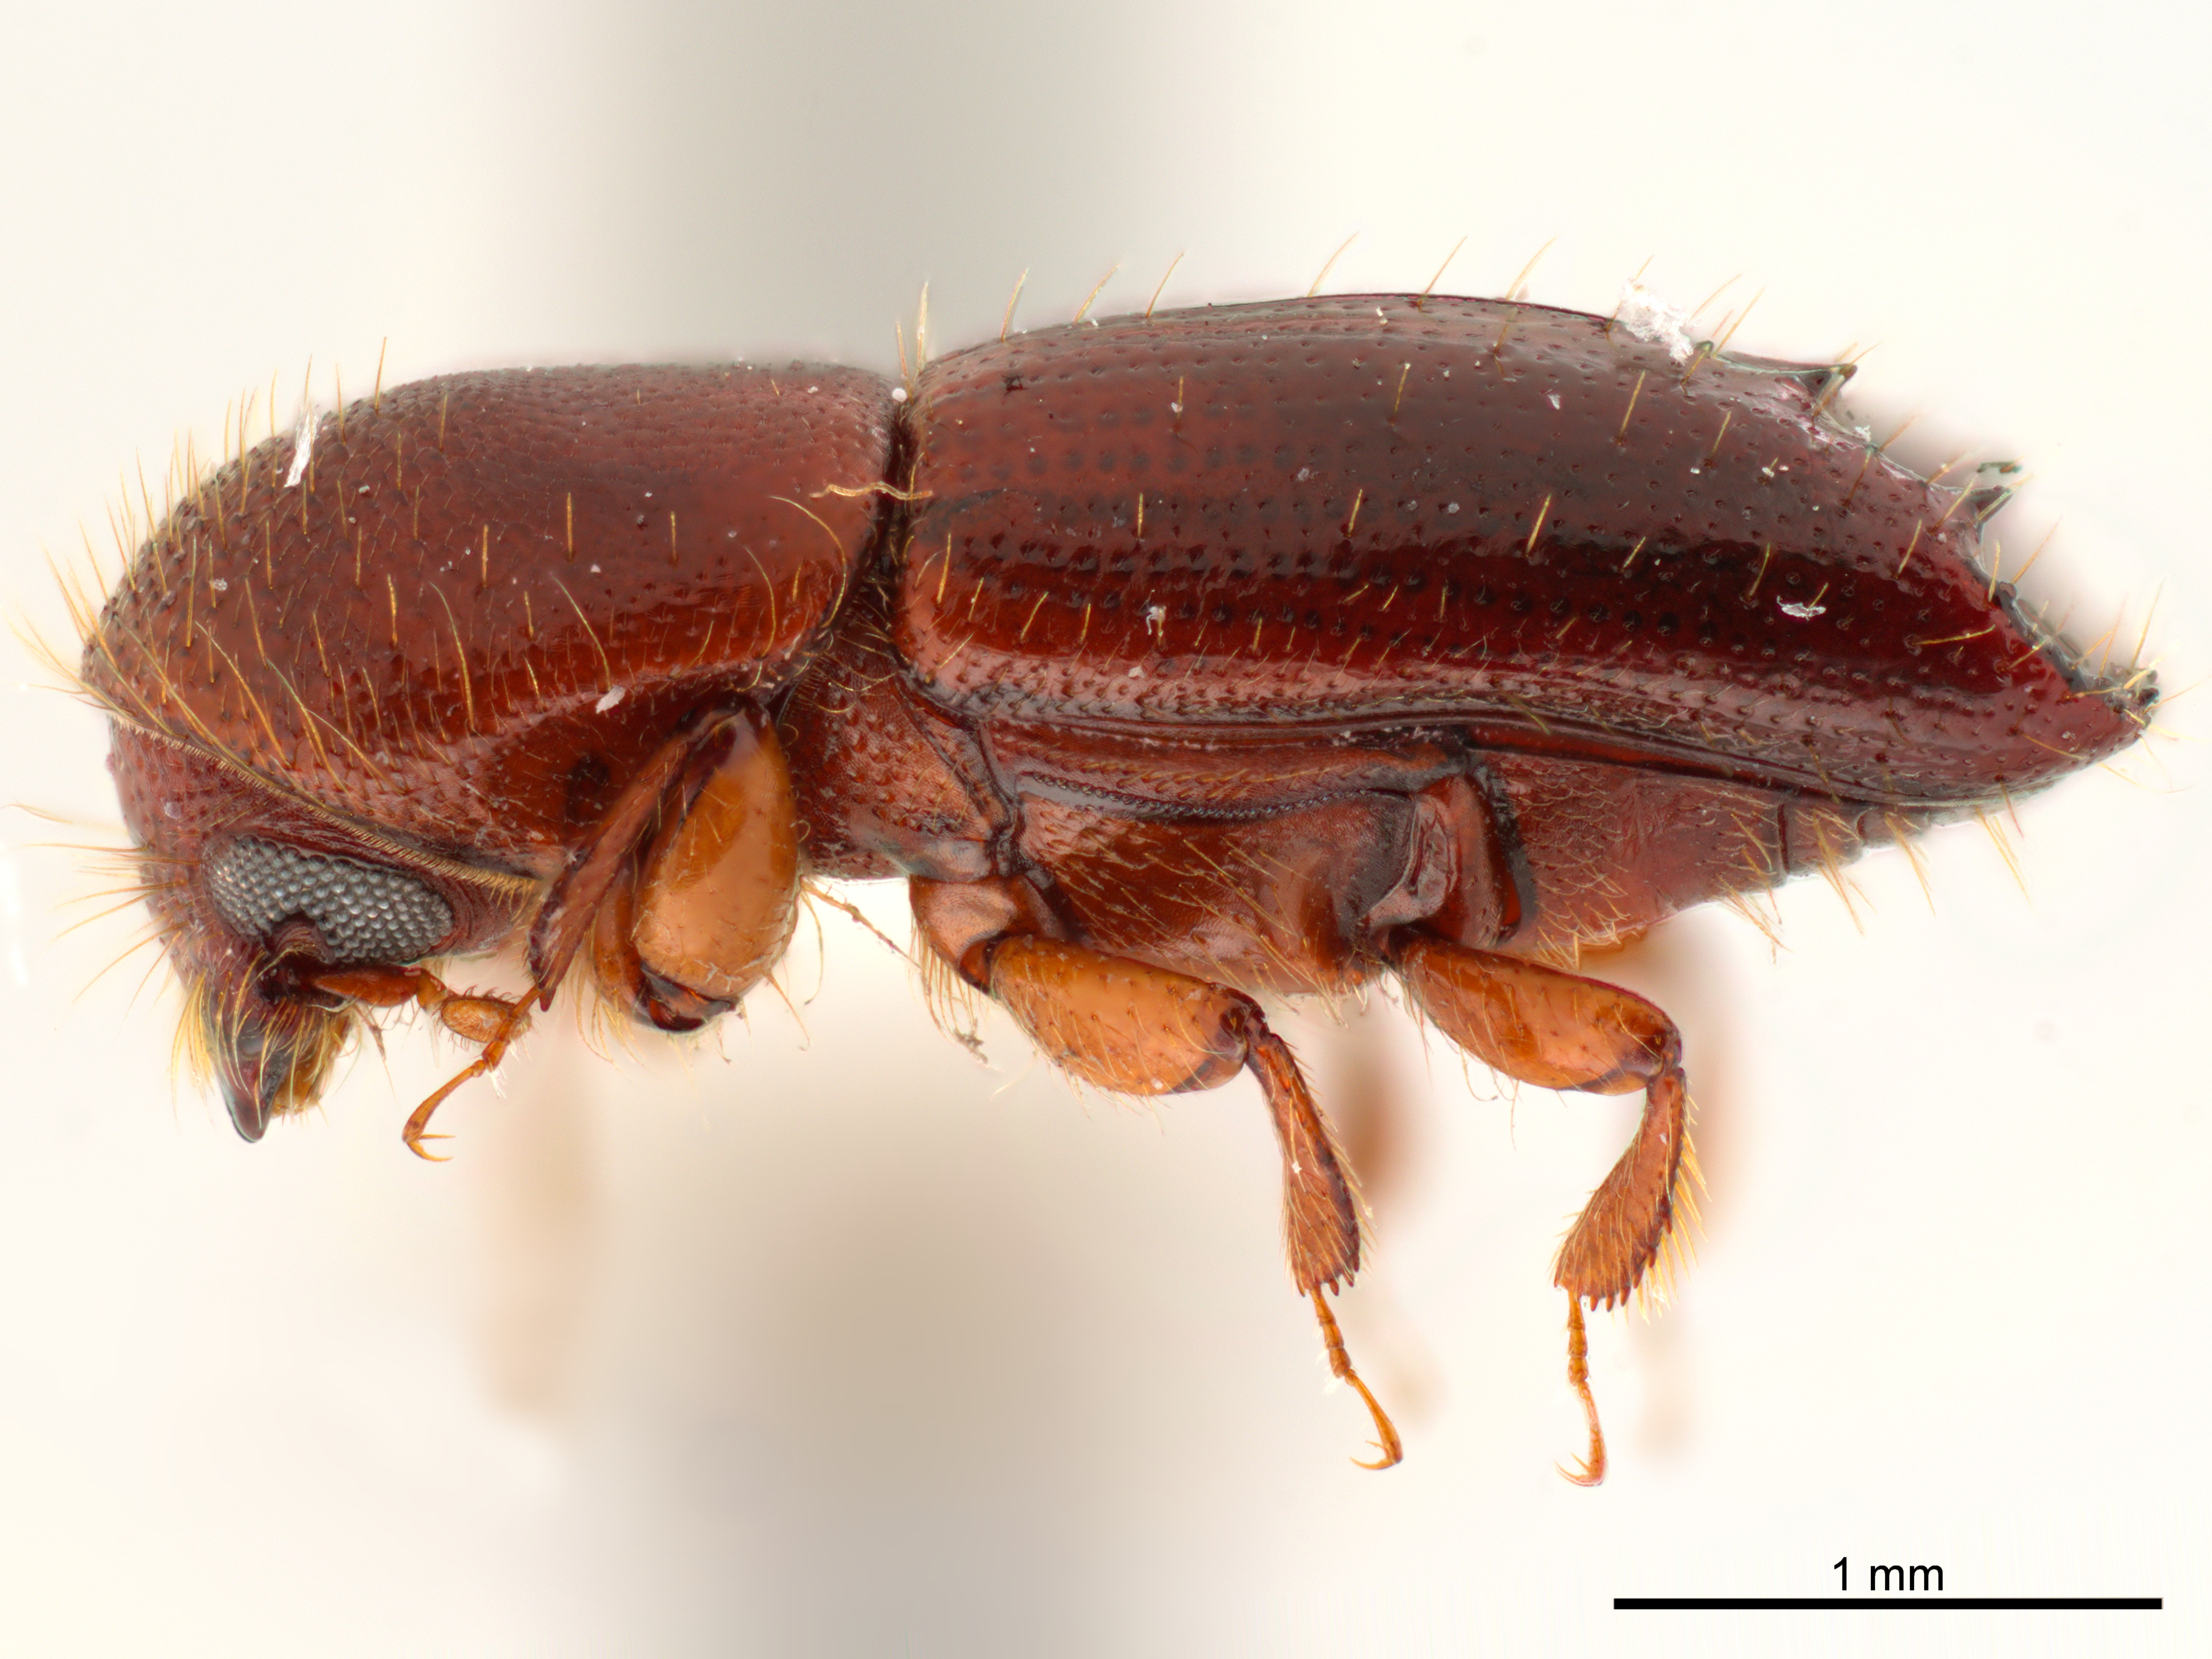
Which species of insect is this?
Debus emarginatus
